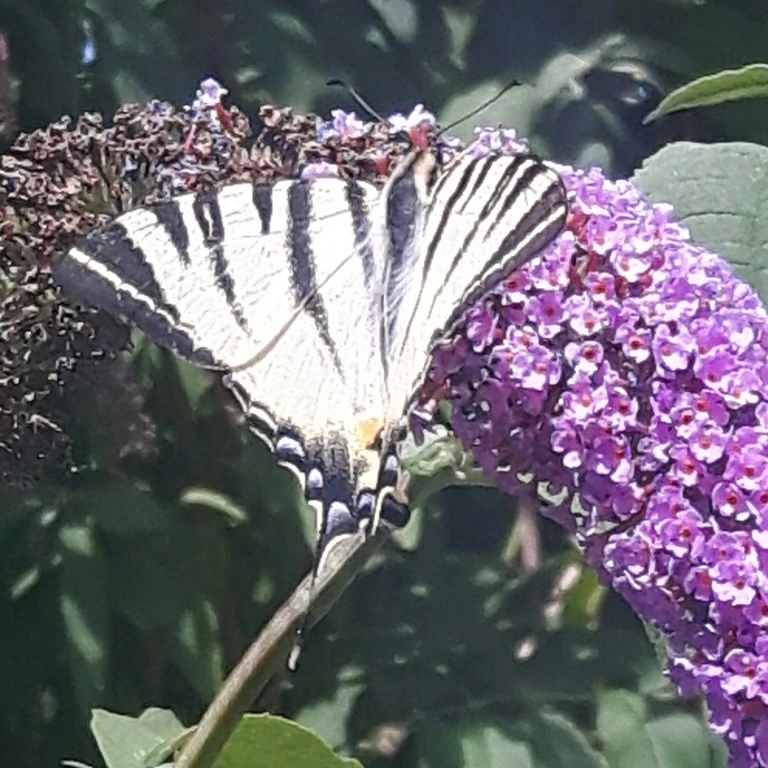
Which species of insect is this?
Iphiclides podalirius
